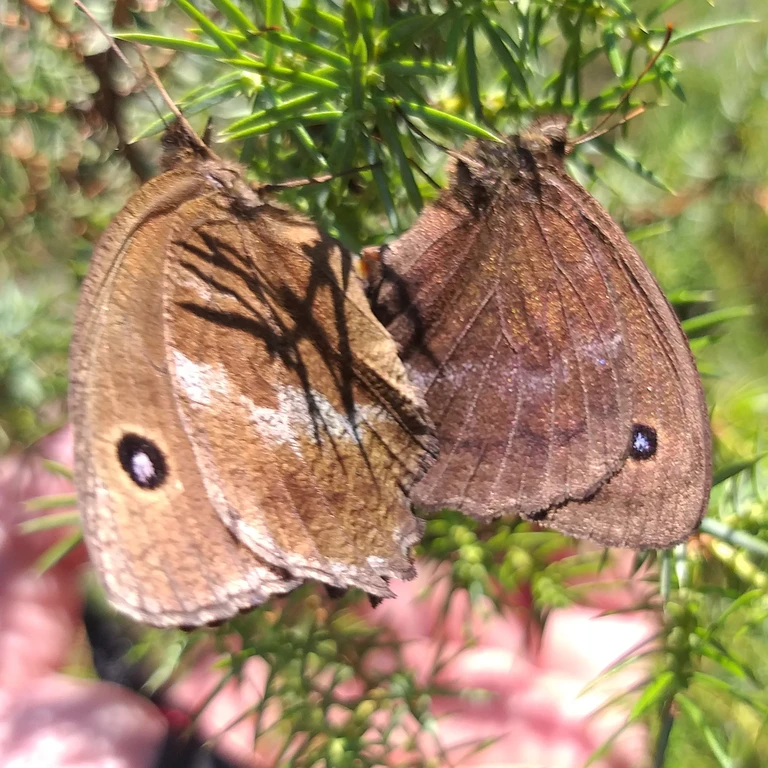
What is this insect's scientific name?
Minois dryas
